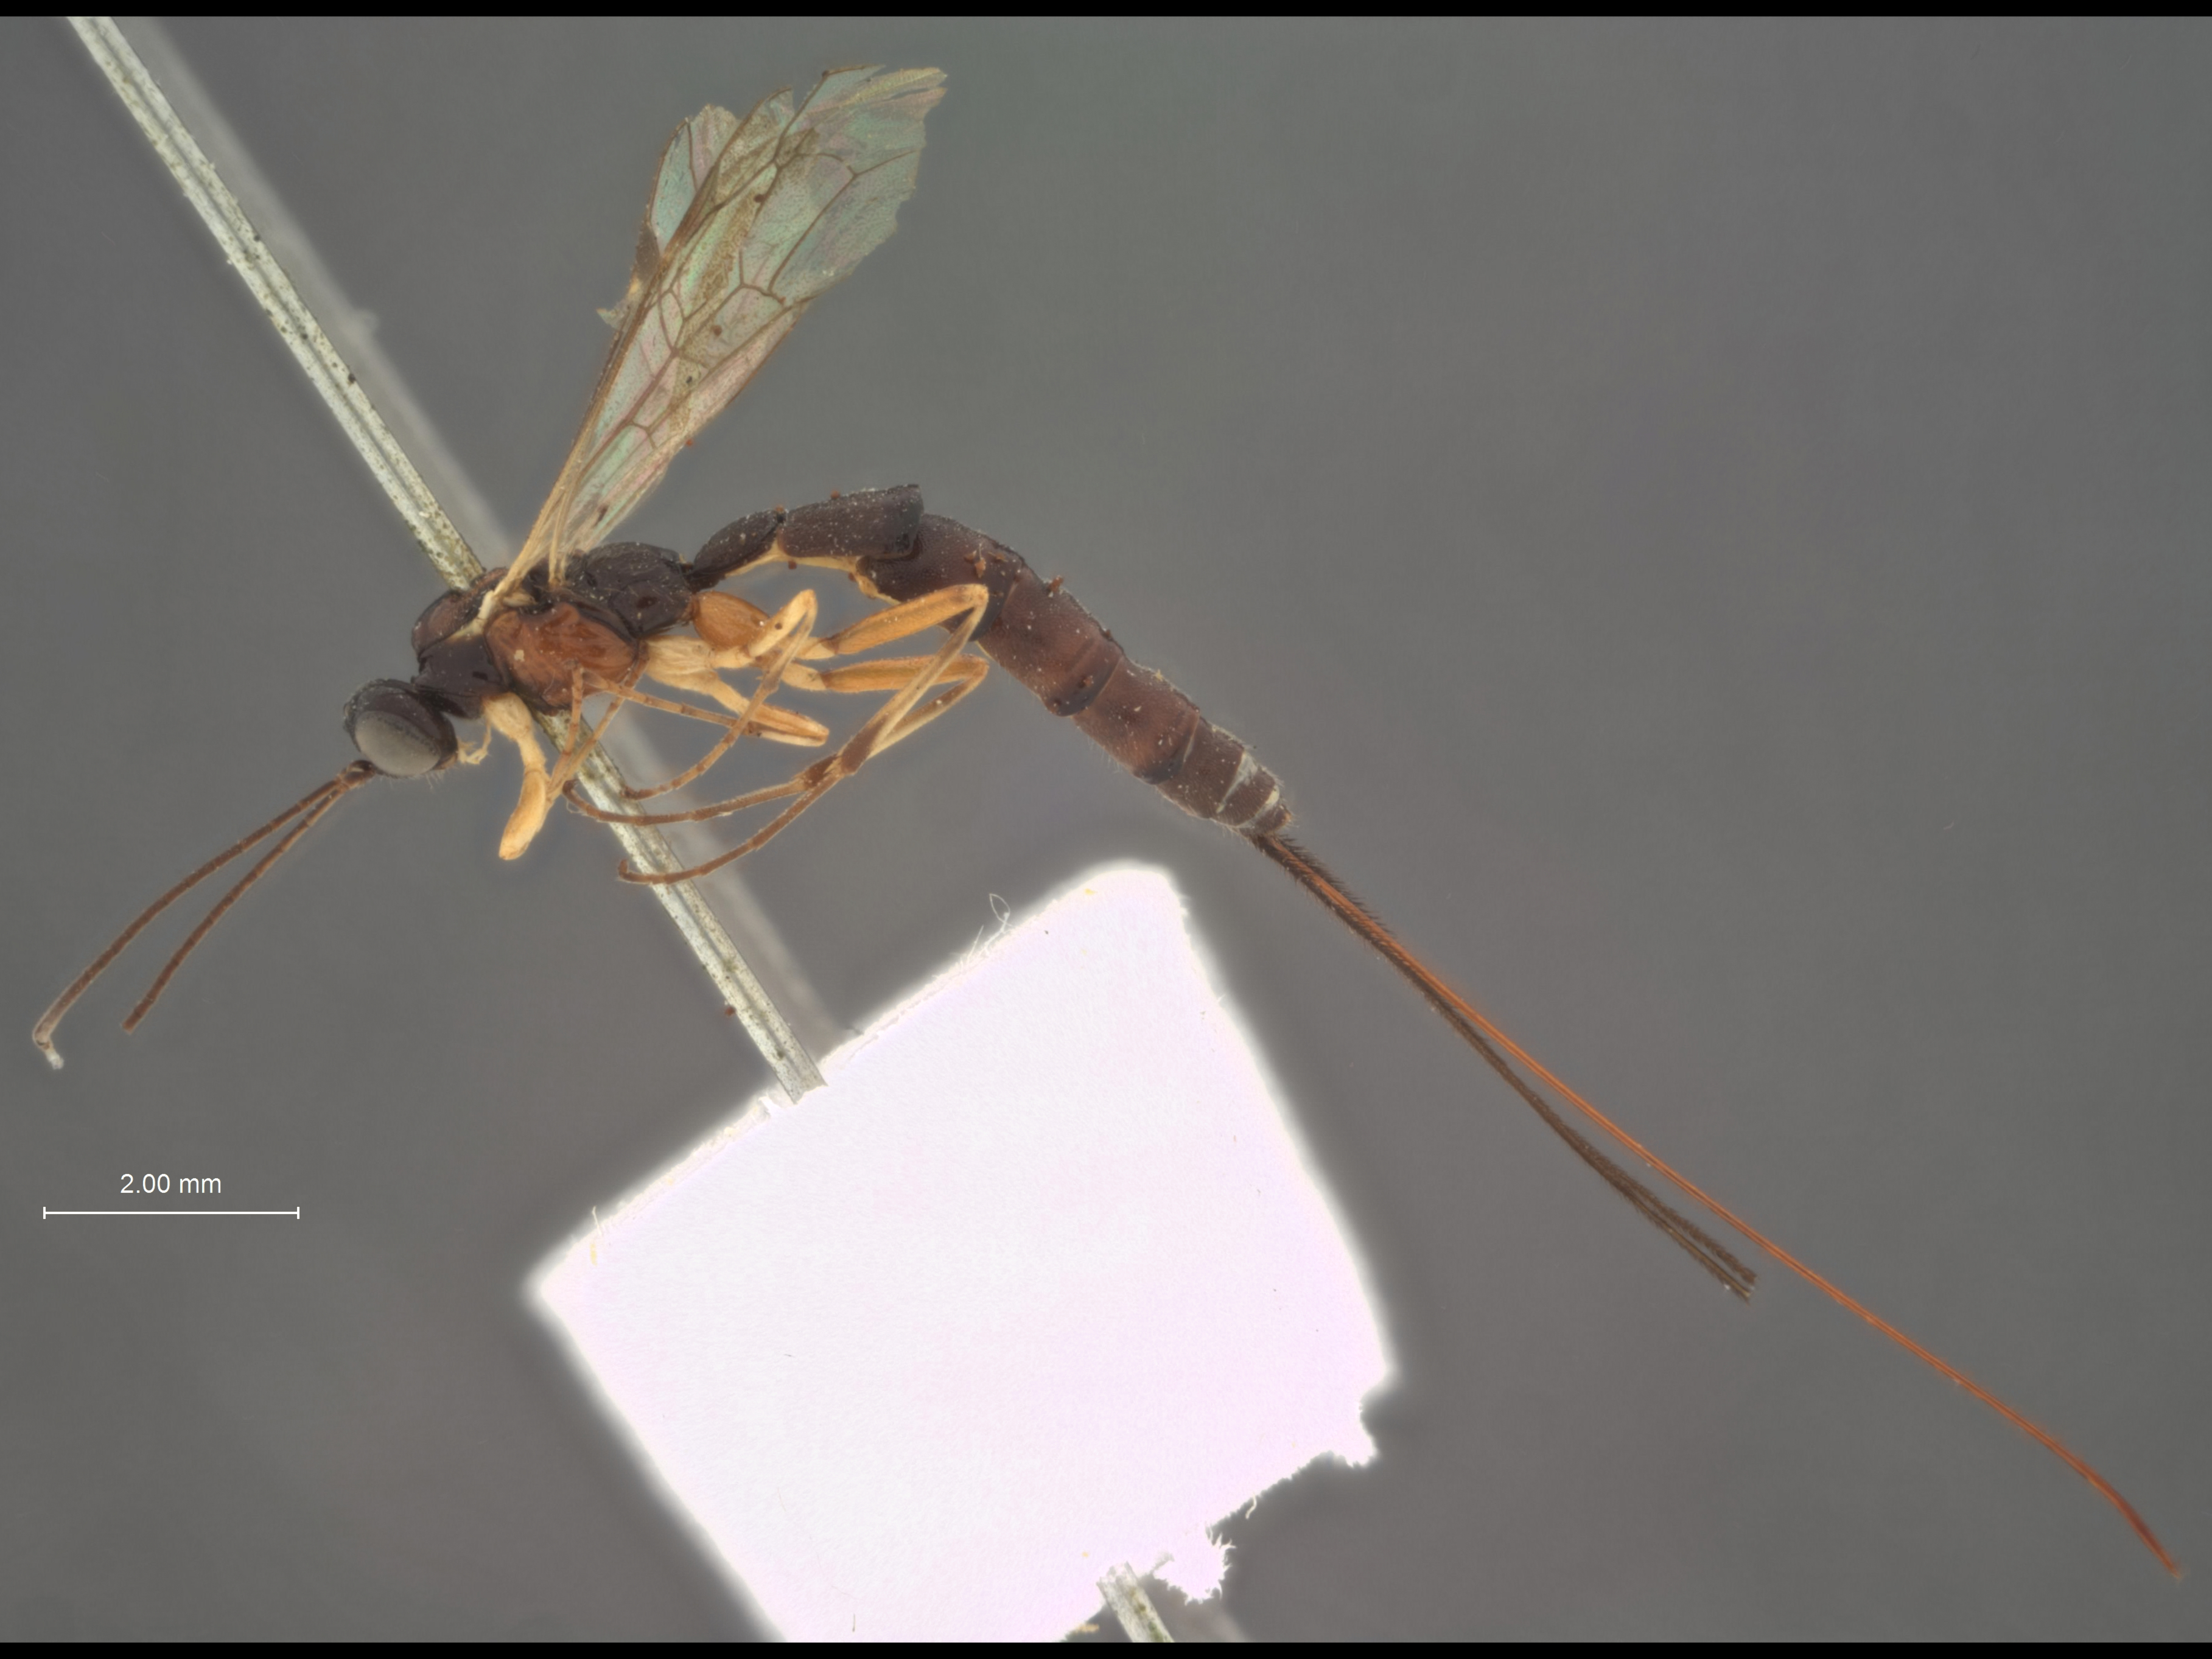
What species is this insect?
Pimpla petulca
